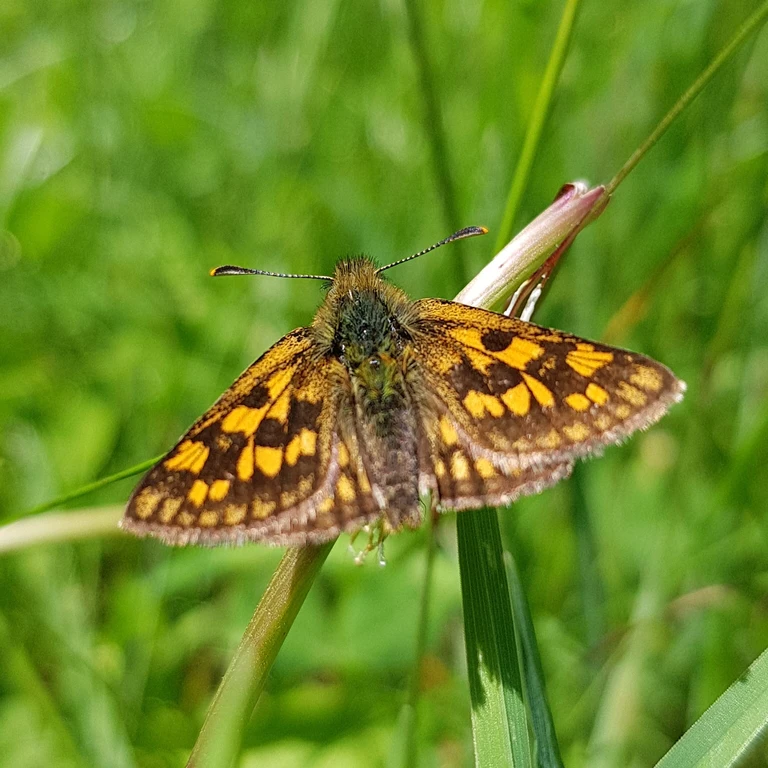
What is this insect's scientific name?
Carterocephalus palaemon
